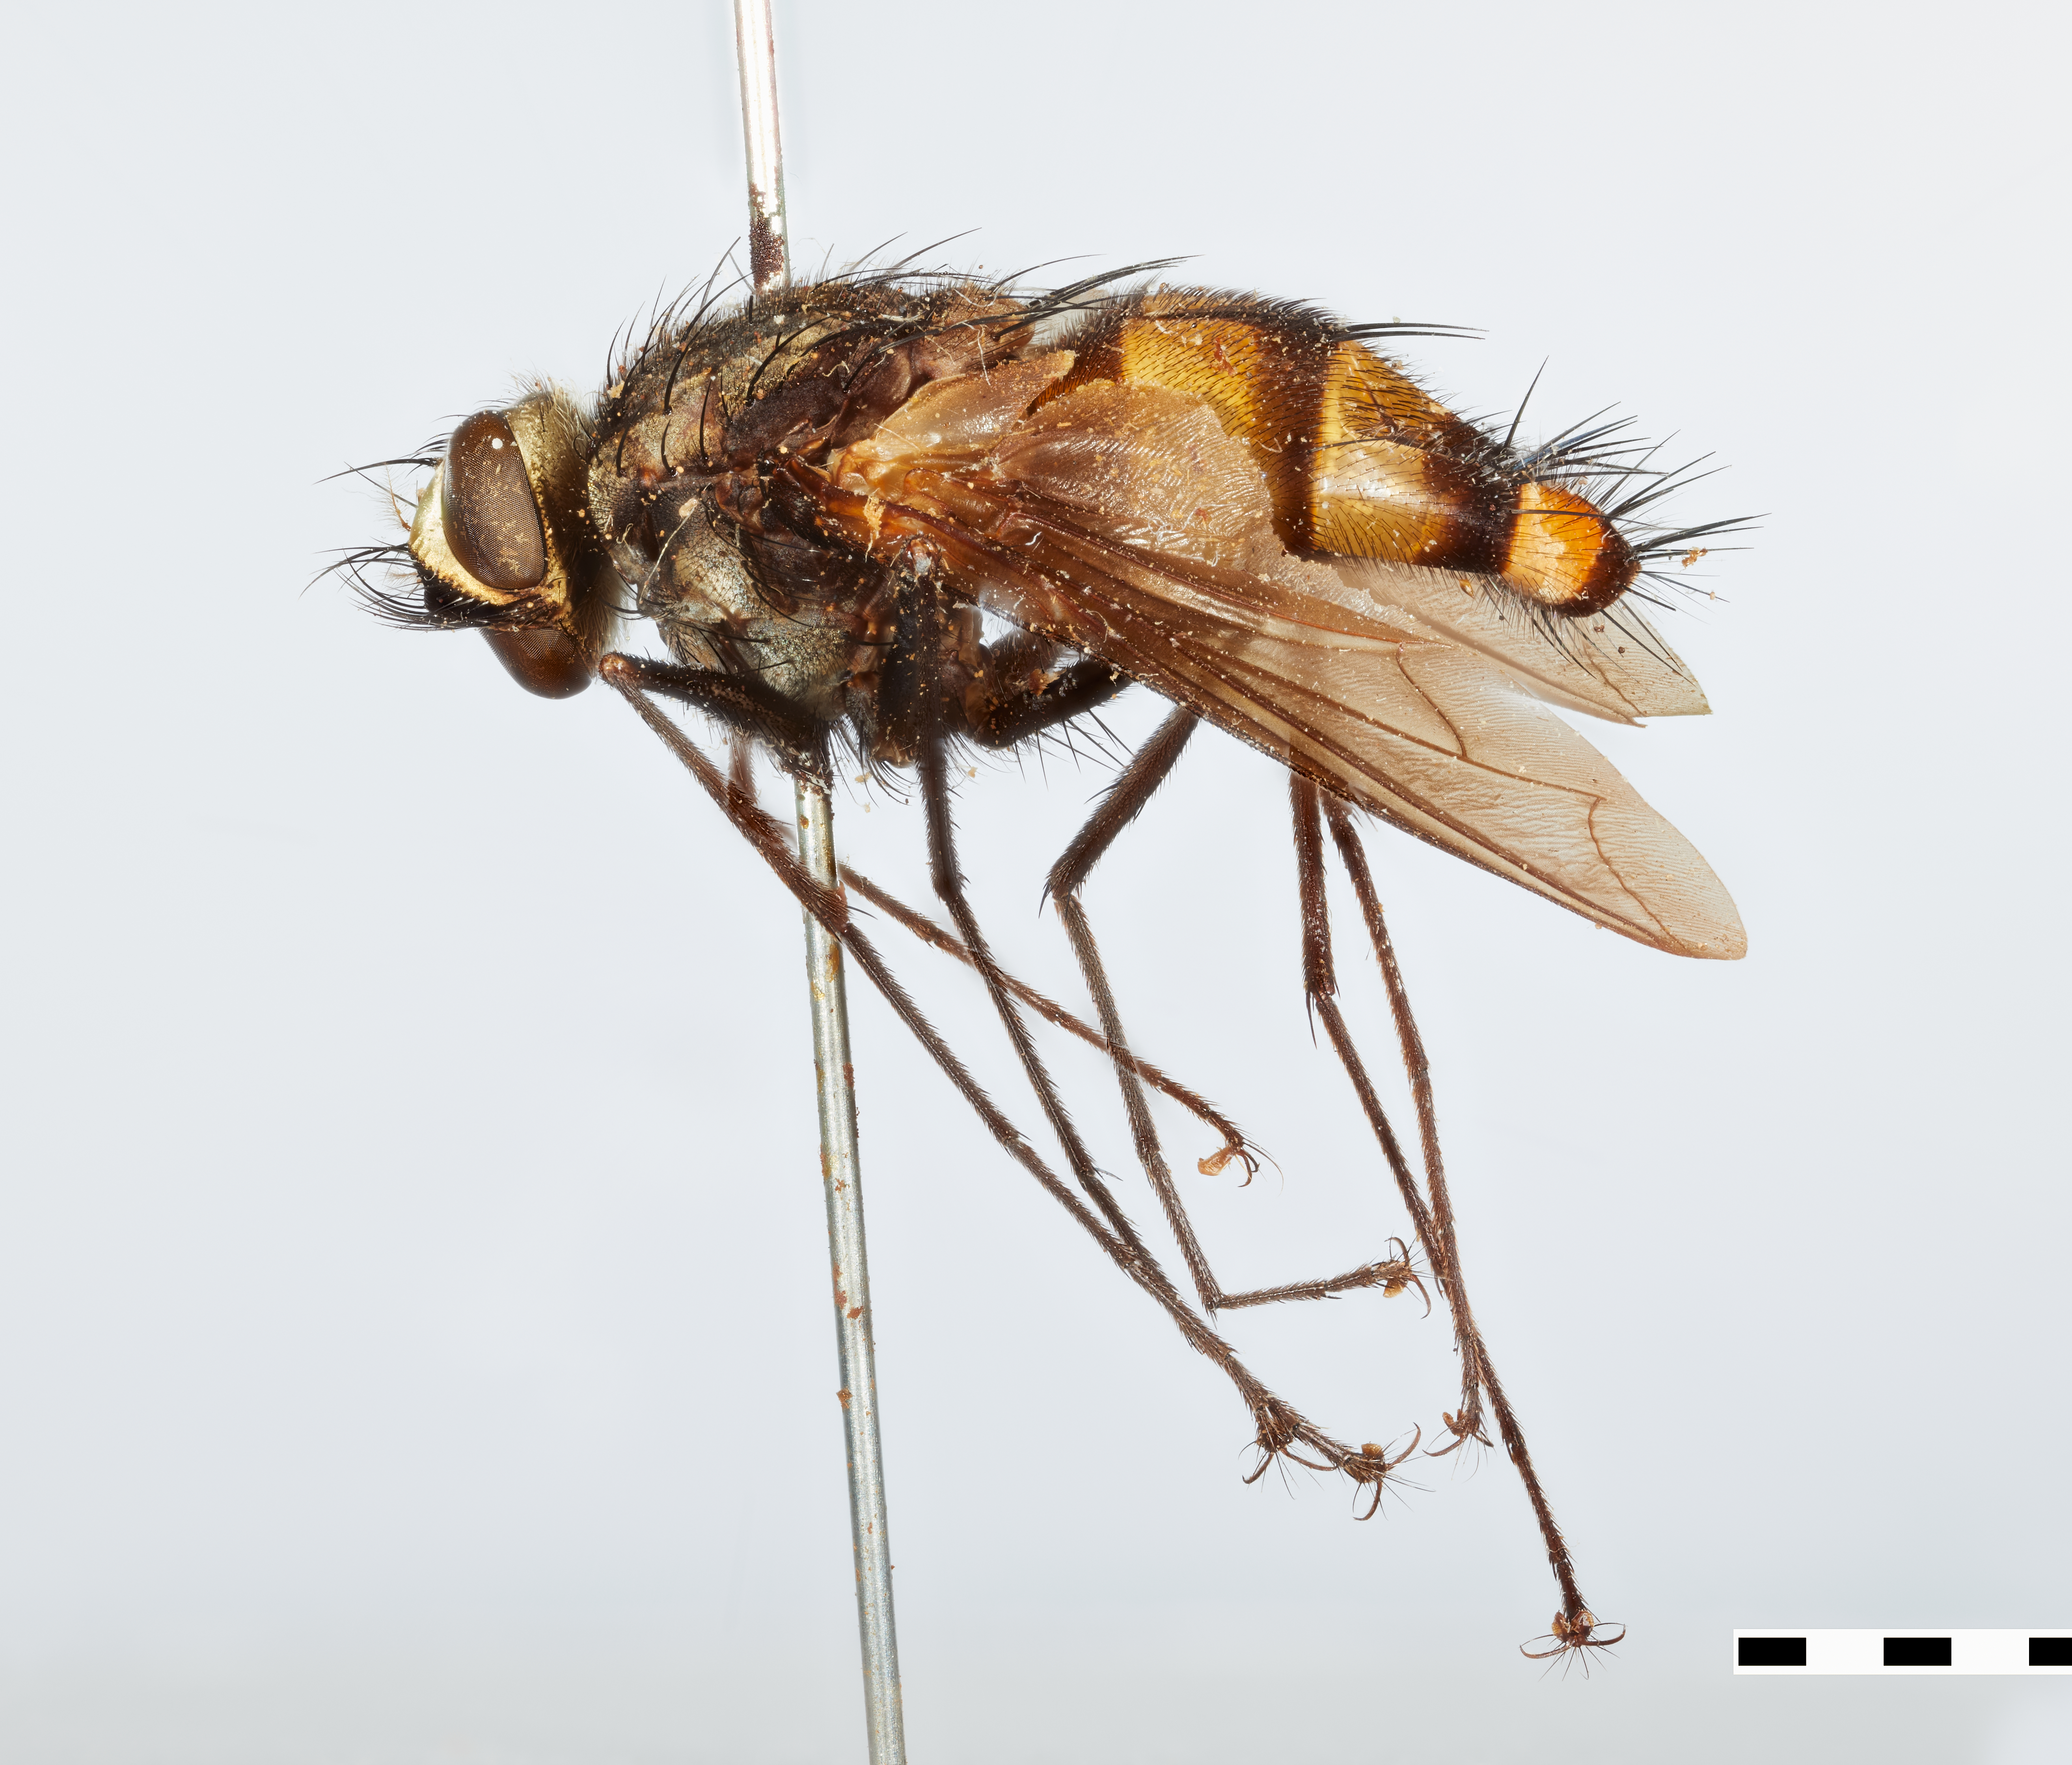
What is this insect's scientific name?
Barydexia bivittata
